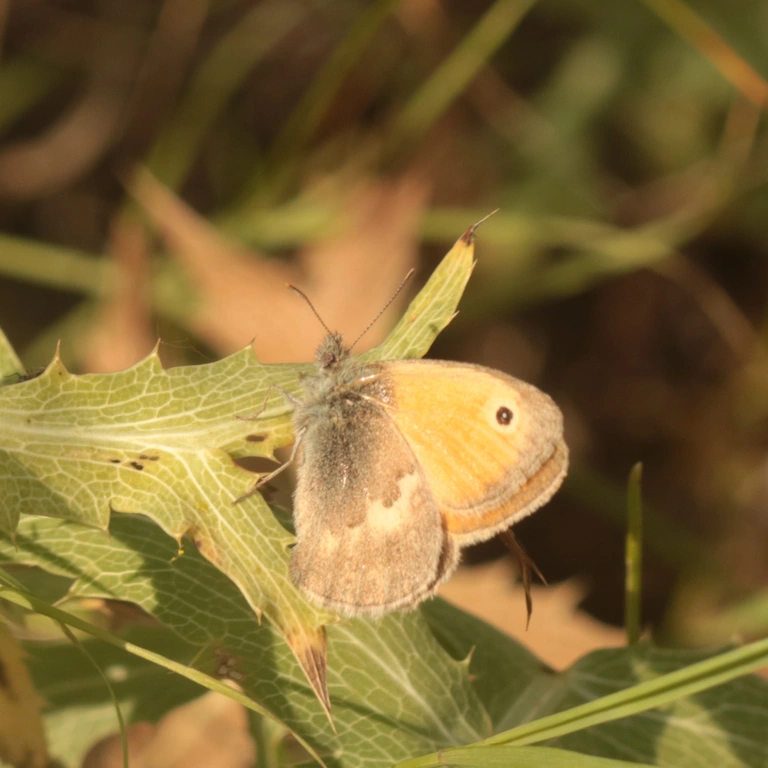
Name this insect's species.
Coenonympha pamphilus
